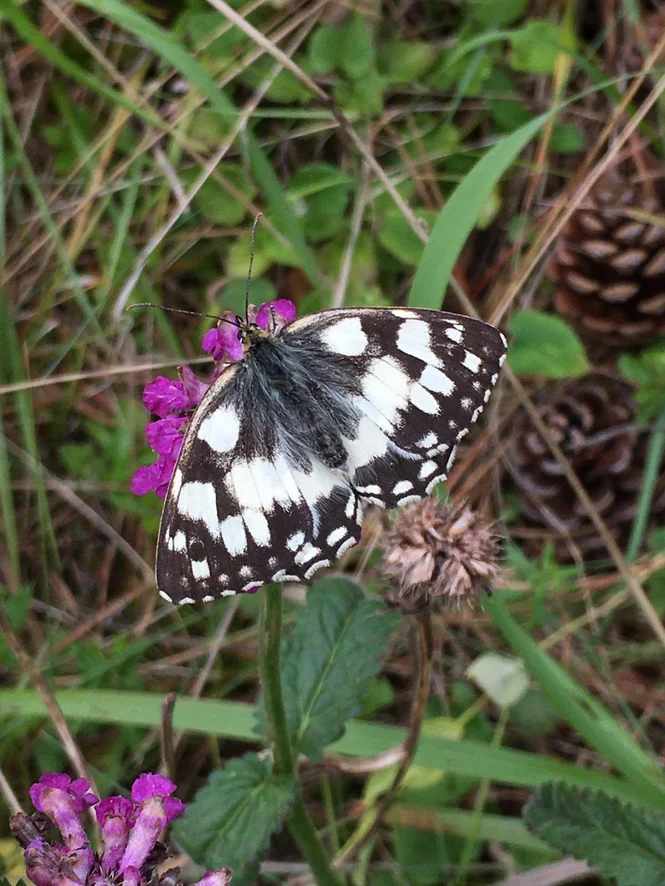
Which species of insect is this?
Melanargia galathea
